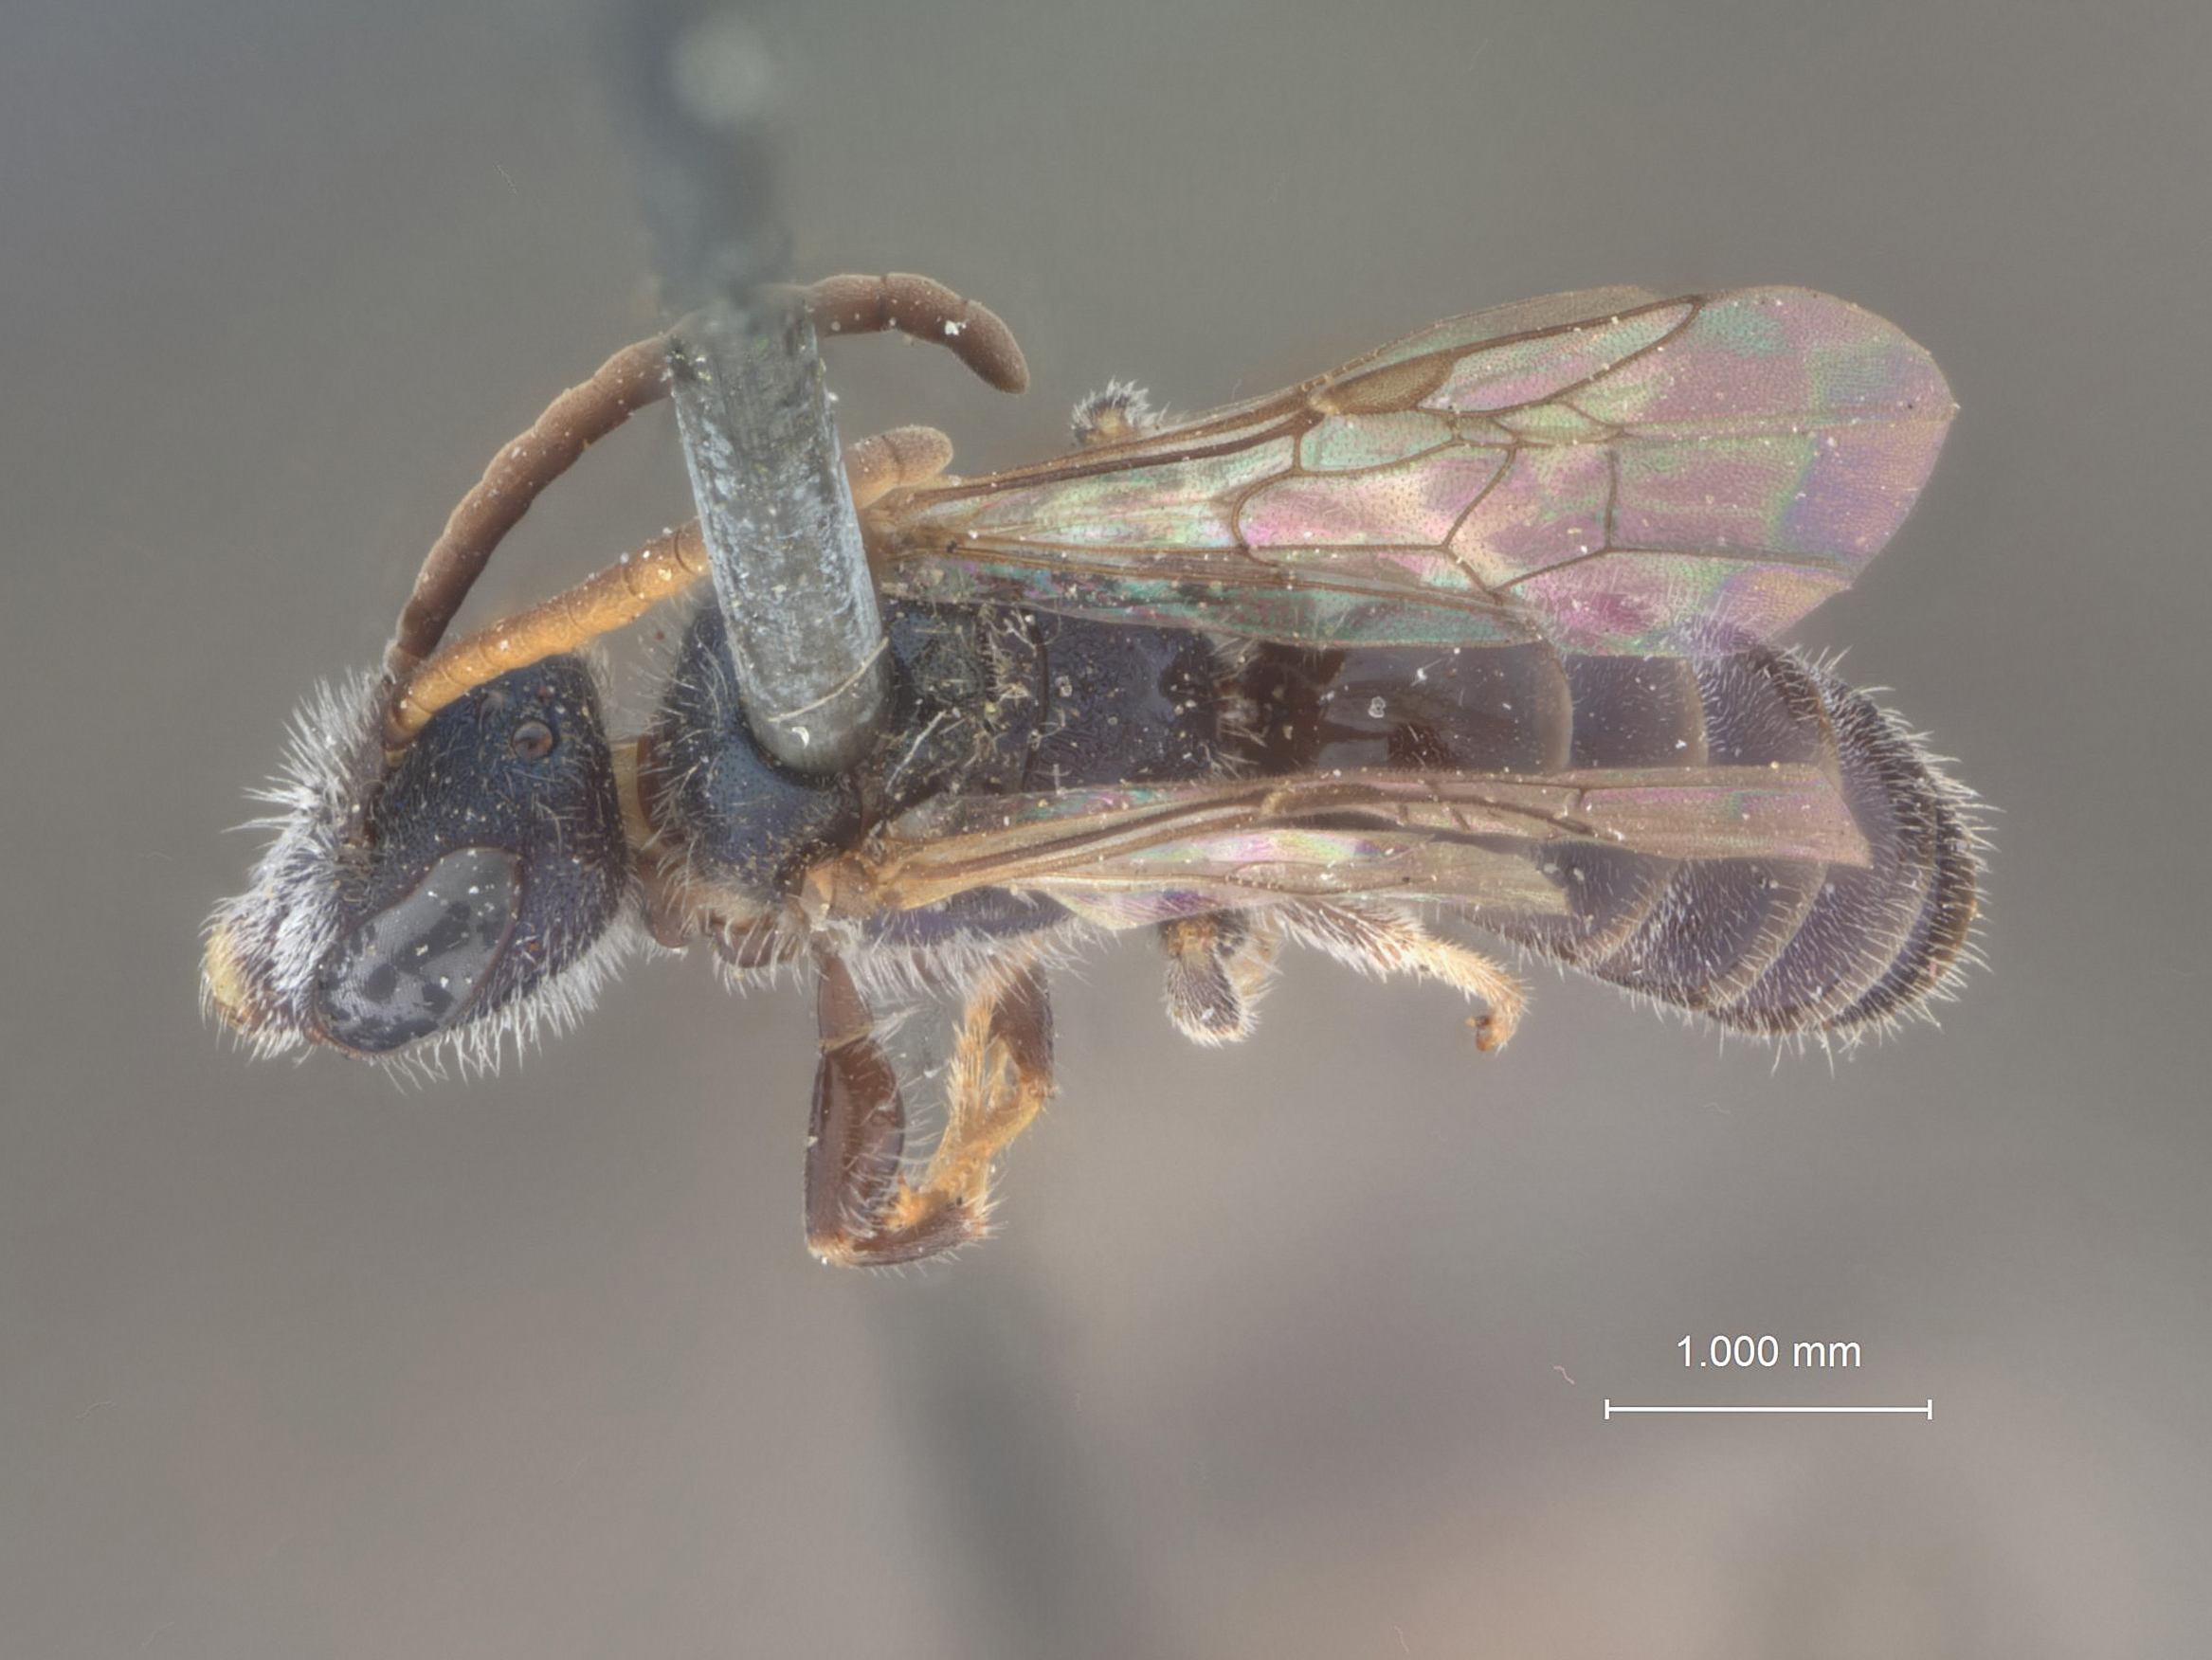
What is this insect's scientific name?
Halictus pikei
